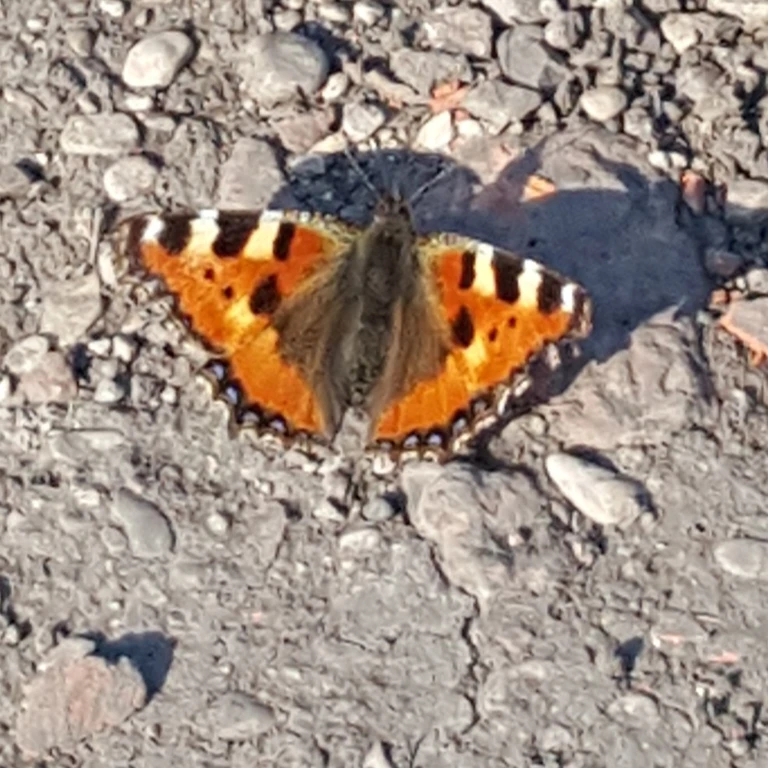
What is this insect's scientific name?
Aglais urticae
